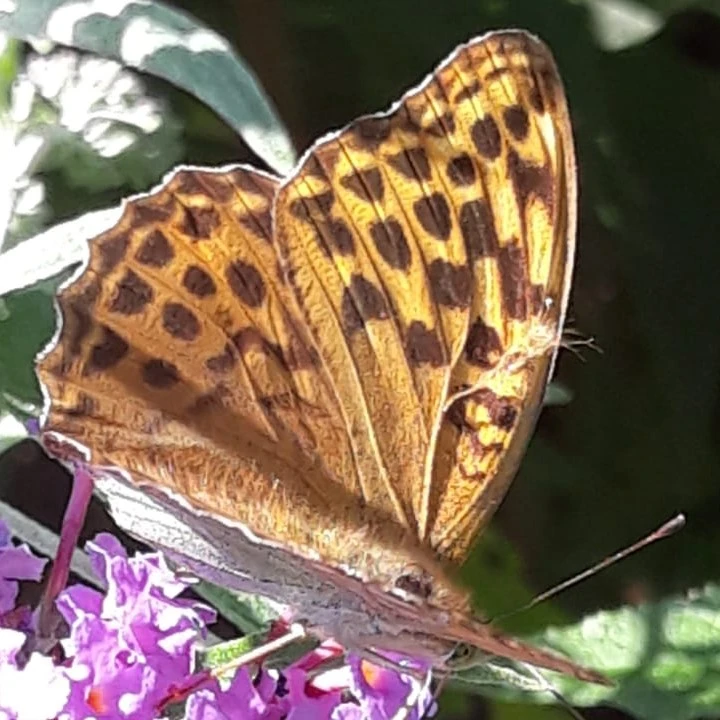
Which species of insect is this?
Argynnis paphia
